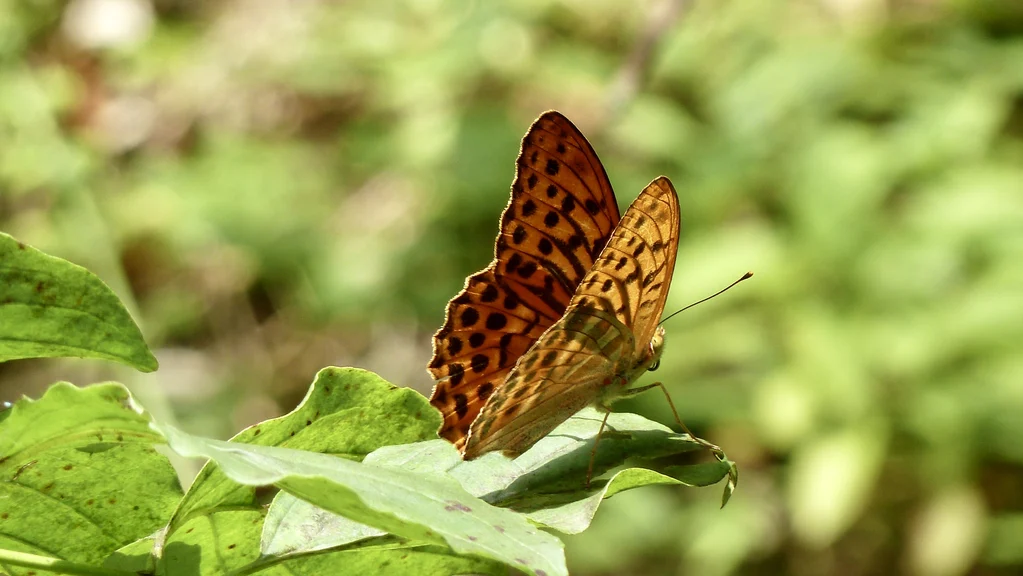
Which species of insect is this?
Argynnis paphia
